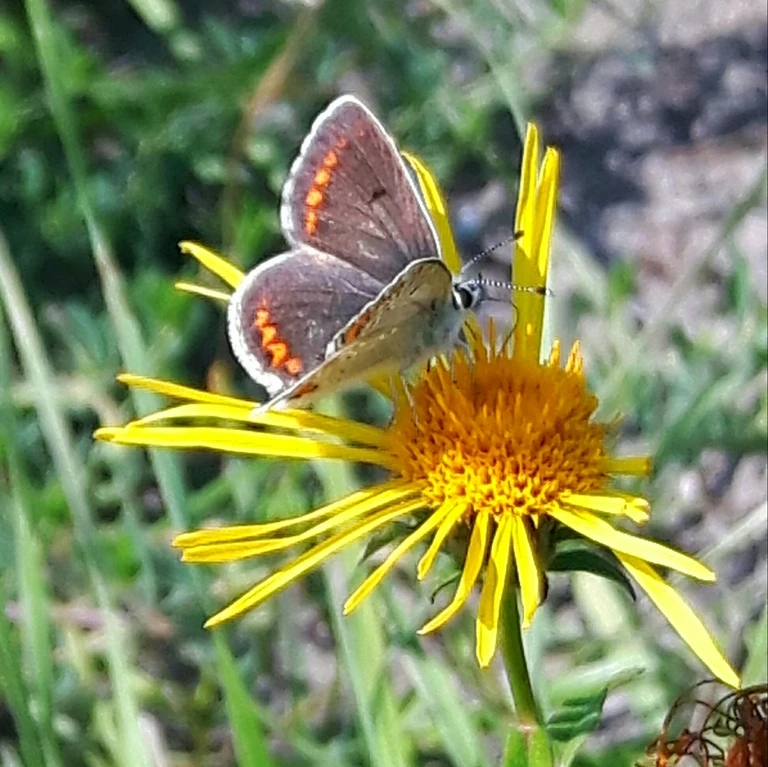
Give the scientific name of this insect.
Aricia agestis/artaxerxes
